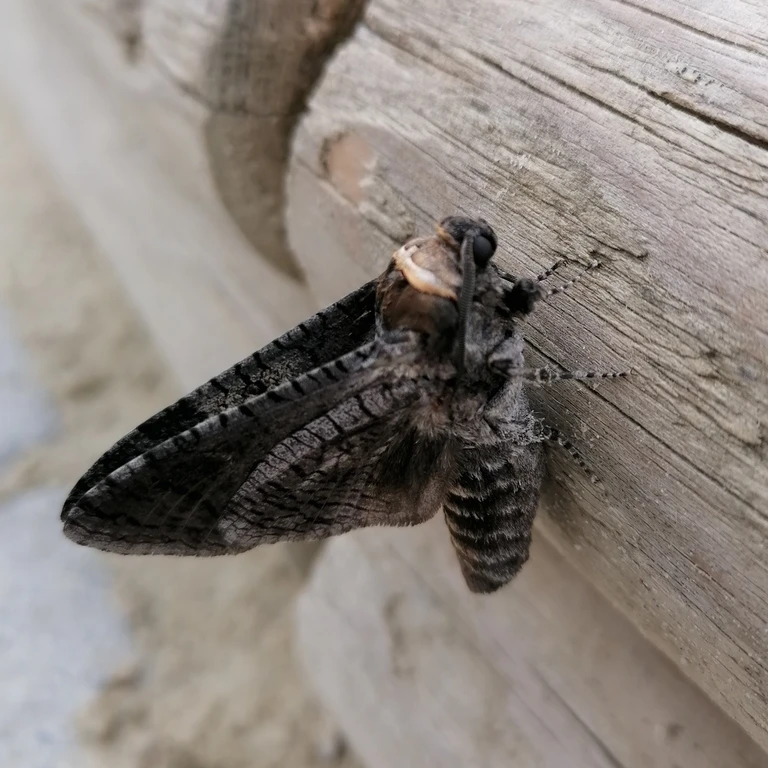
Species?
Cossus cossus
